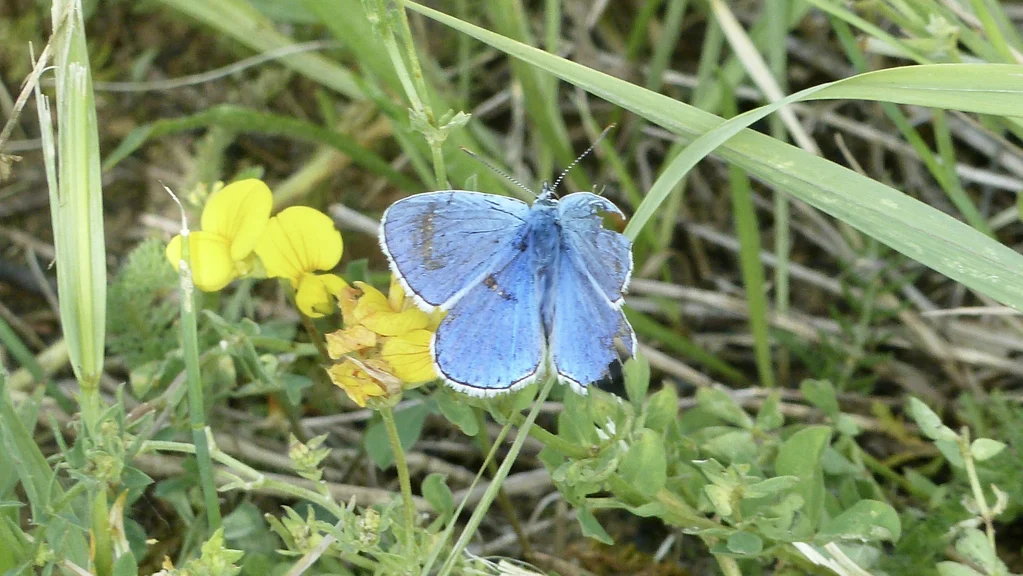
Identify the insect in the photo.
Lysandra bellargus
